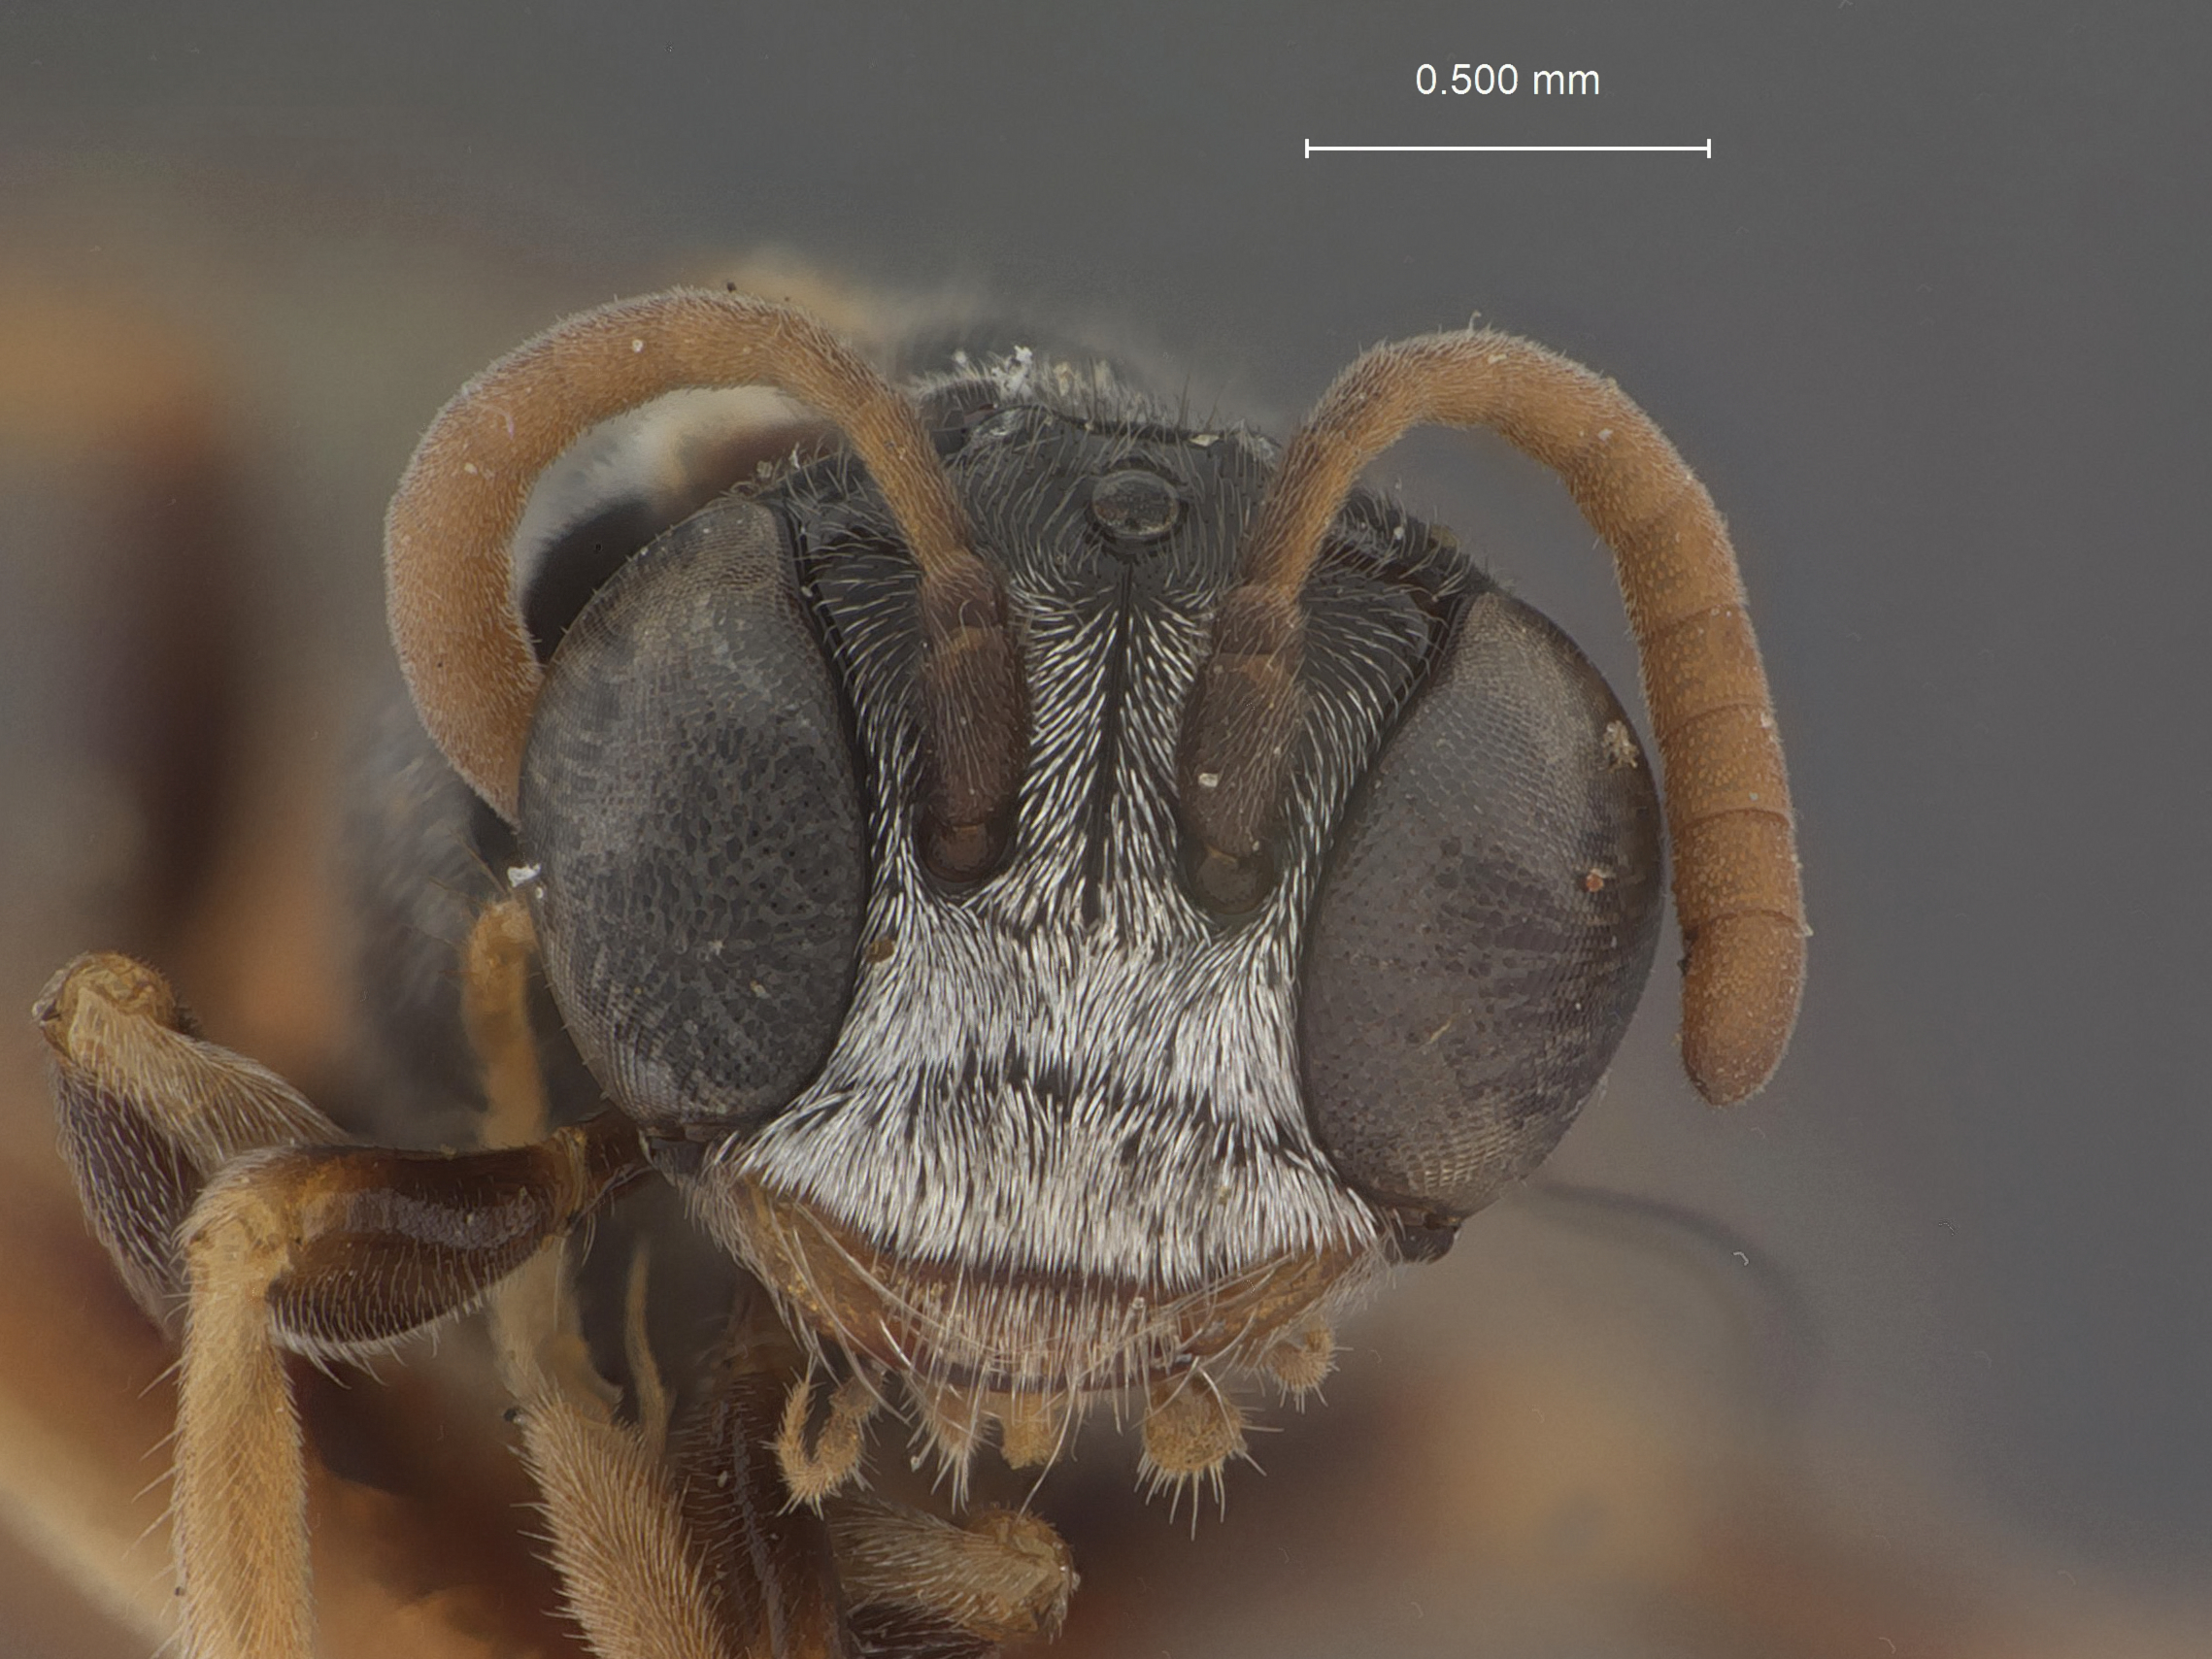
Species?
Psenulus townsendi
